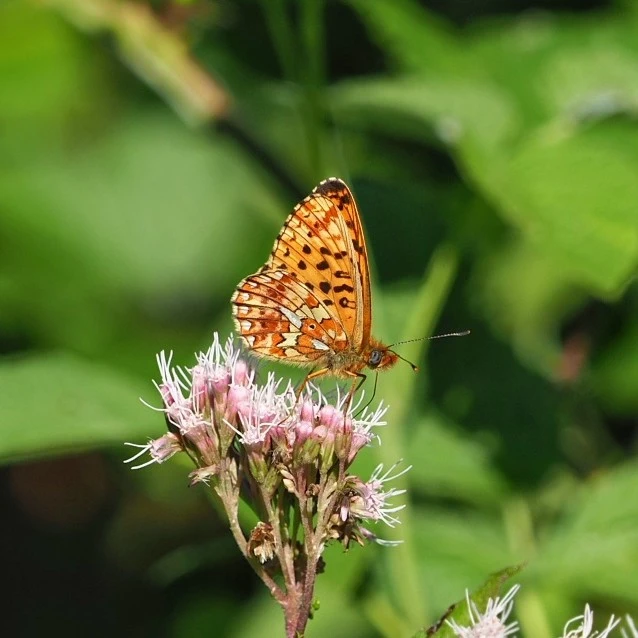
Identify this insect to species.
Boloria euphrosyne (also Clossiana euphrosyne)
